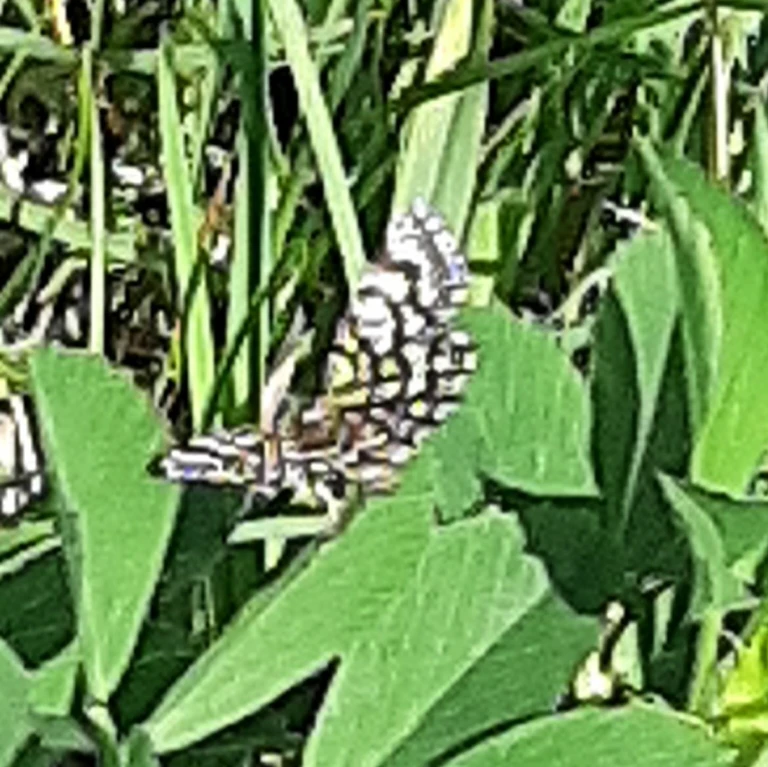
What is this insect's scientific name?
Chiasmia clathrata
